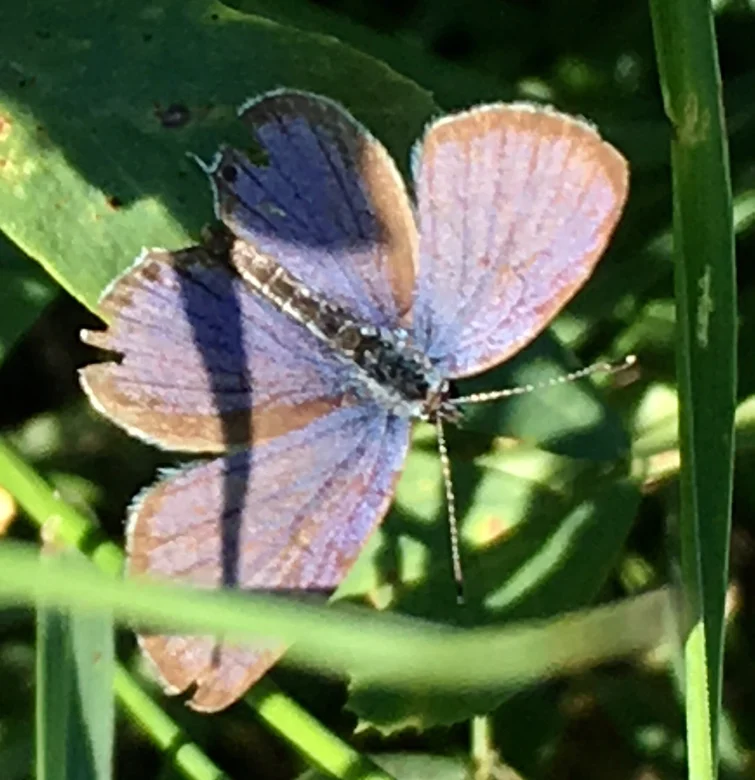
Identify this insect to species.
Cupido argiades (also Elkalyce argiades)
